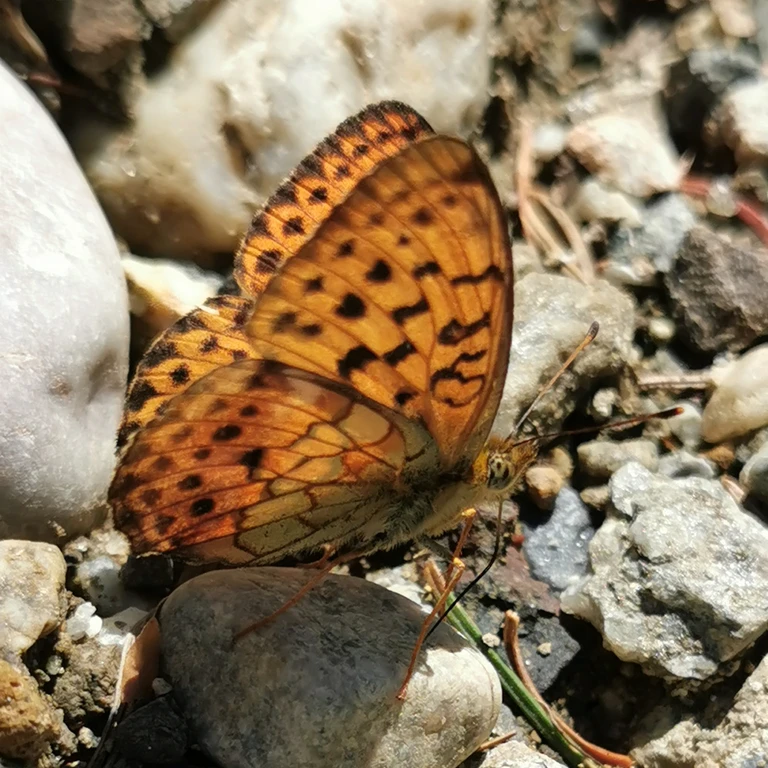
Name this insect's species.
Brenthis daphne
